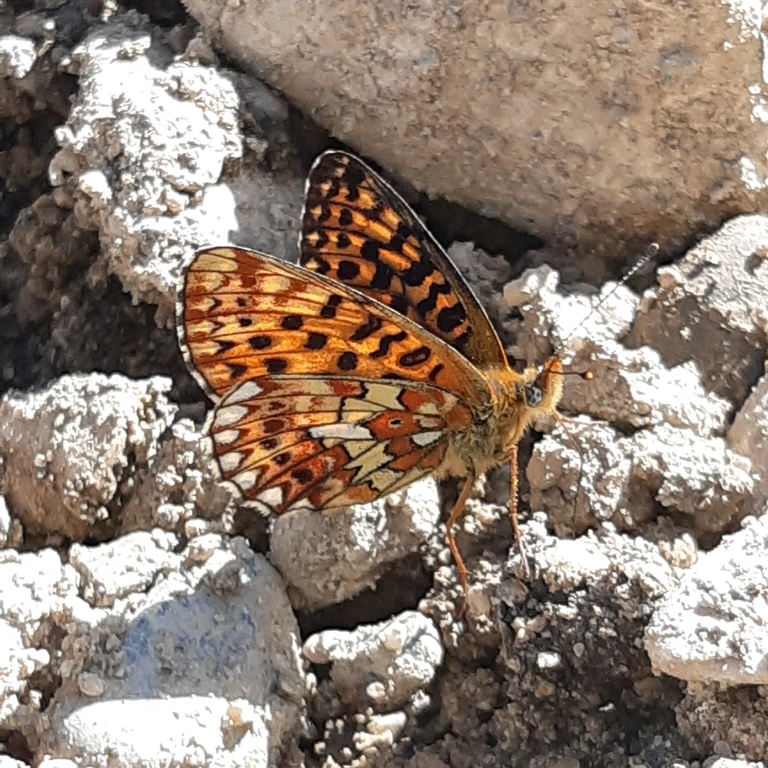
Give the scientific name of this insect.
Boloria euphrosyne (also Clossiana euphrosyne)
